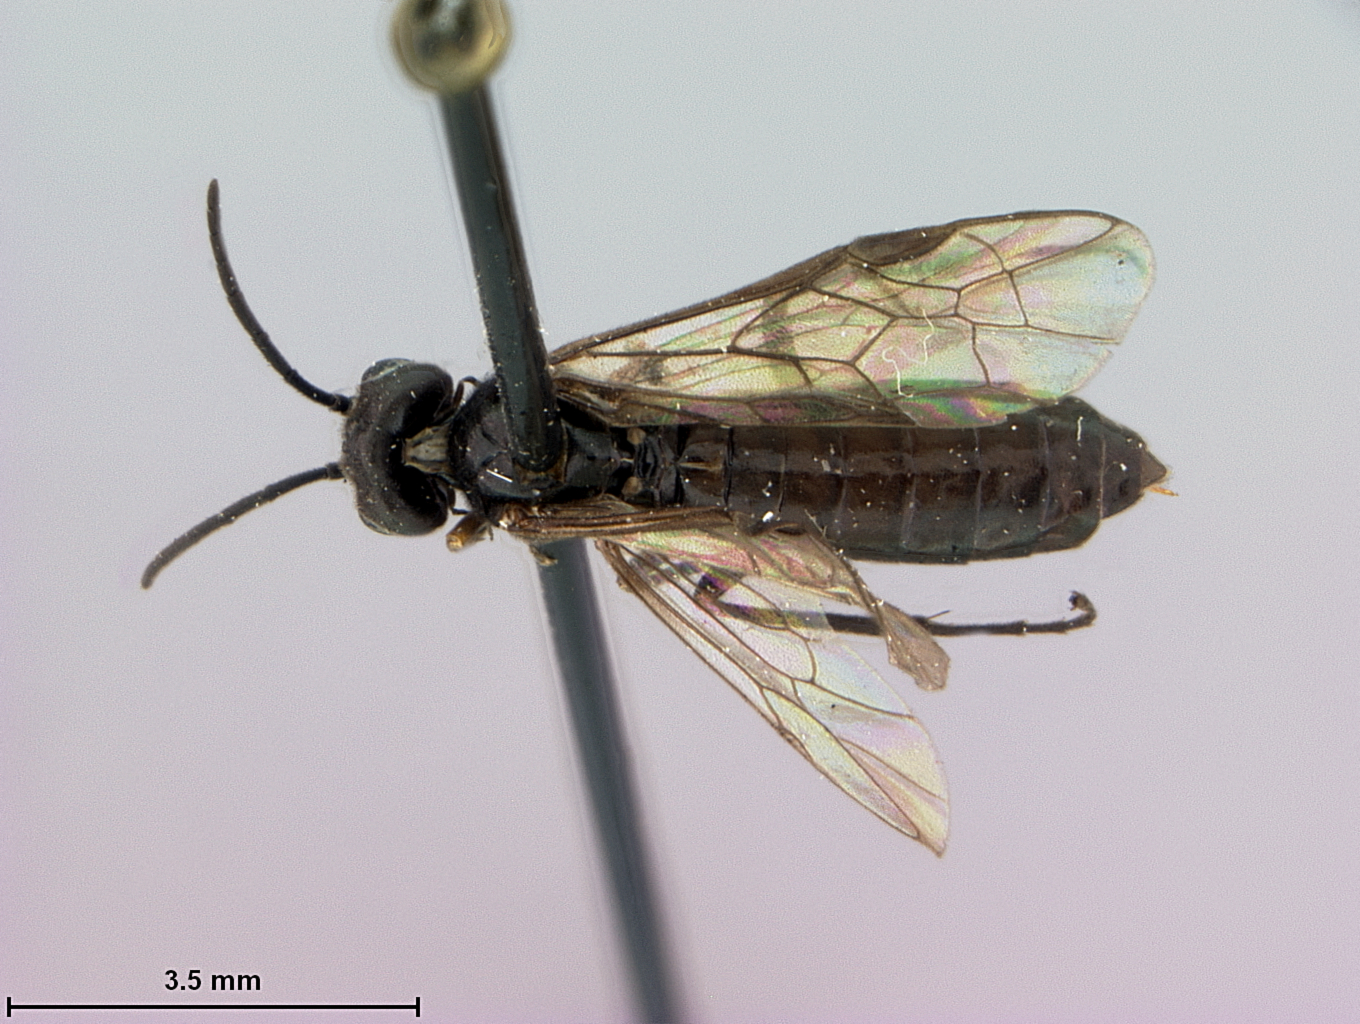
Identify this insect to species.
Emphytina vanduzeei
